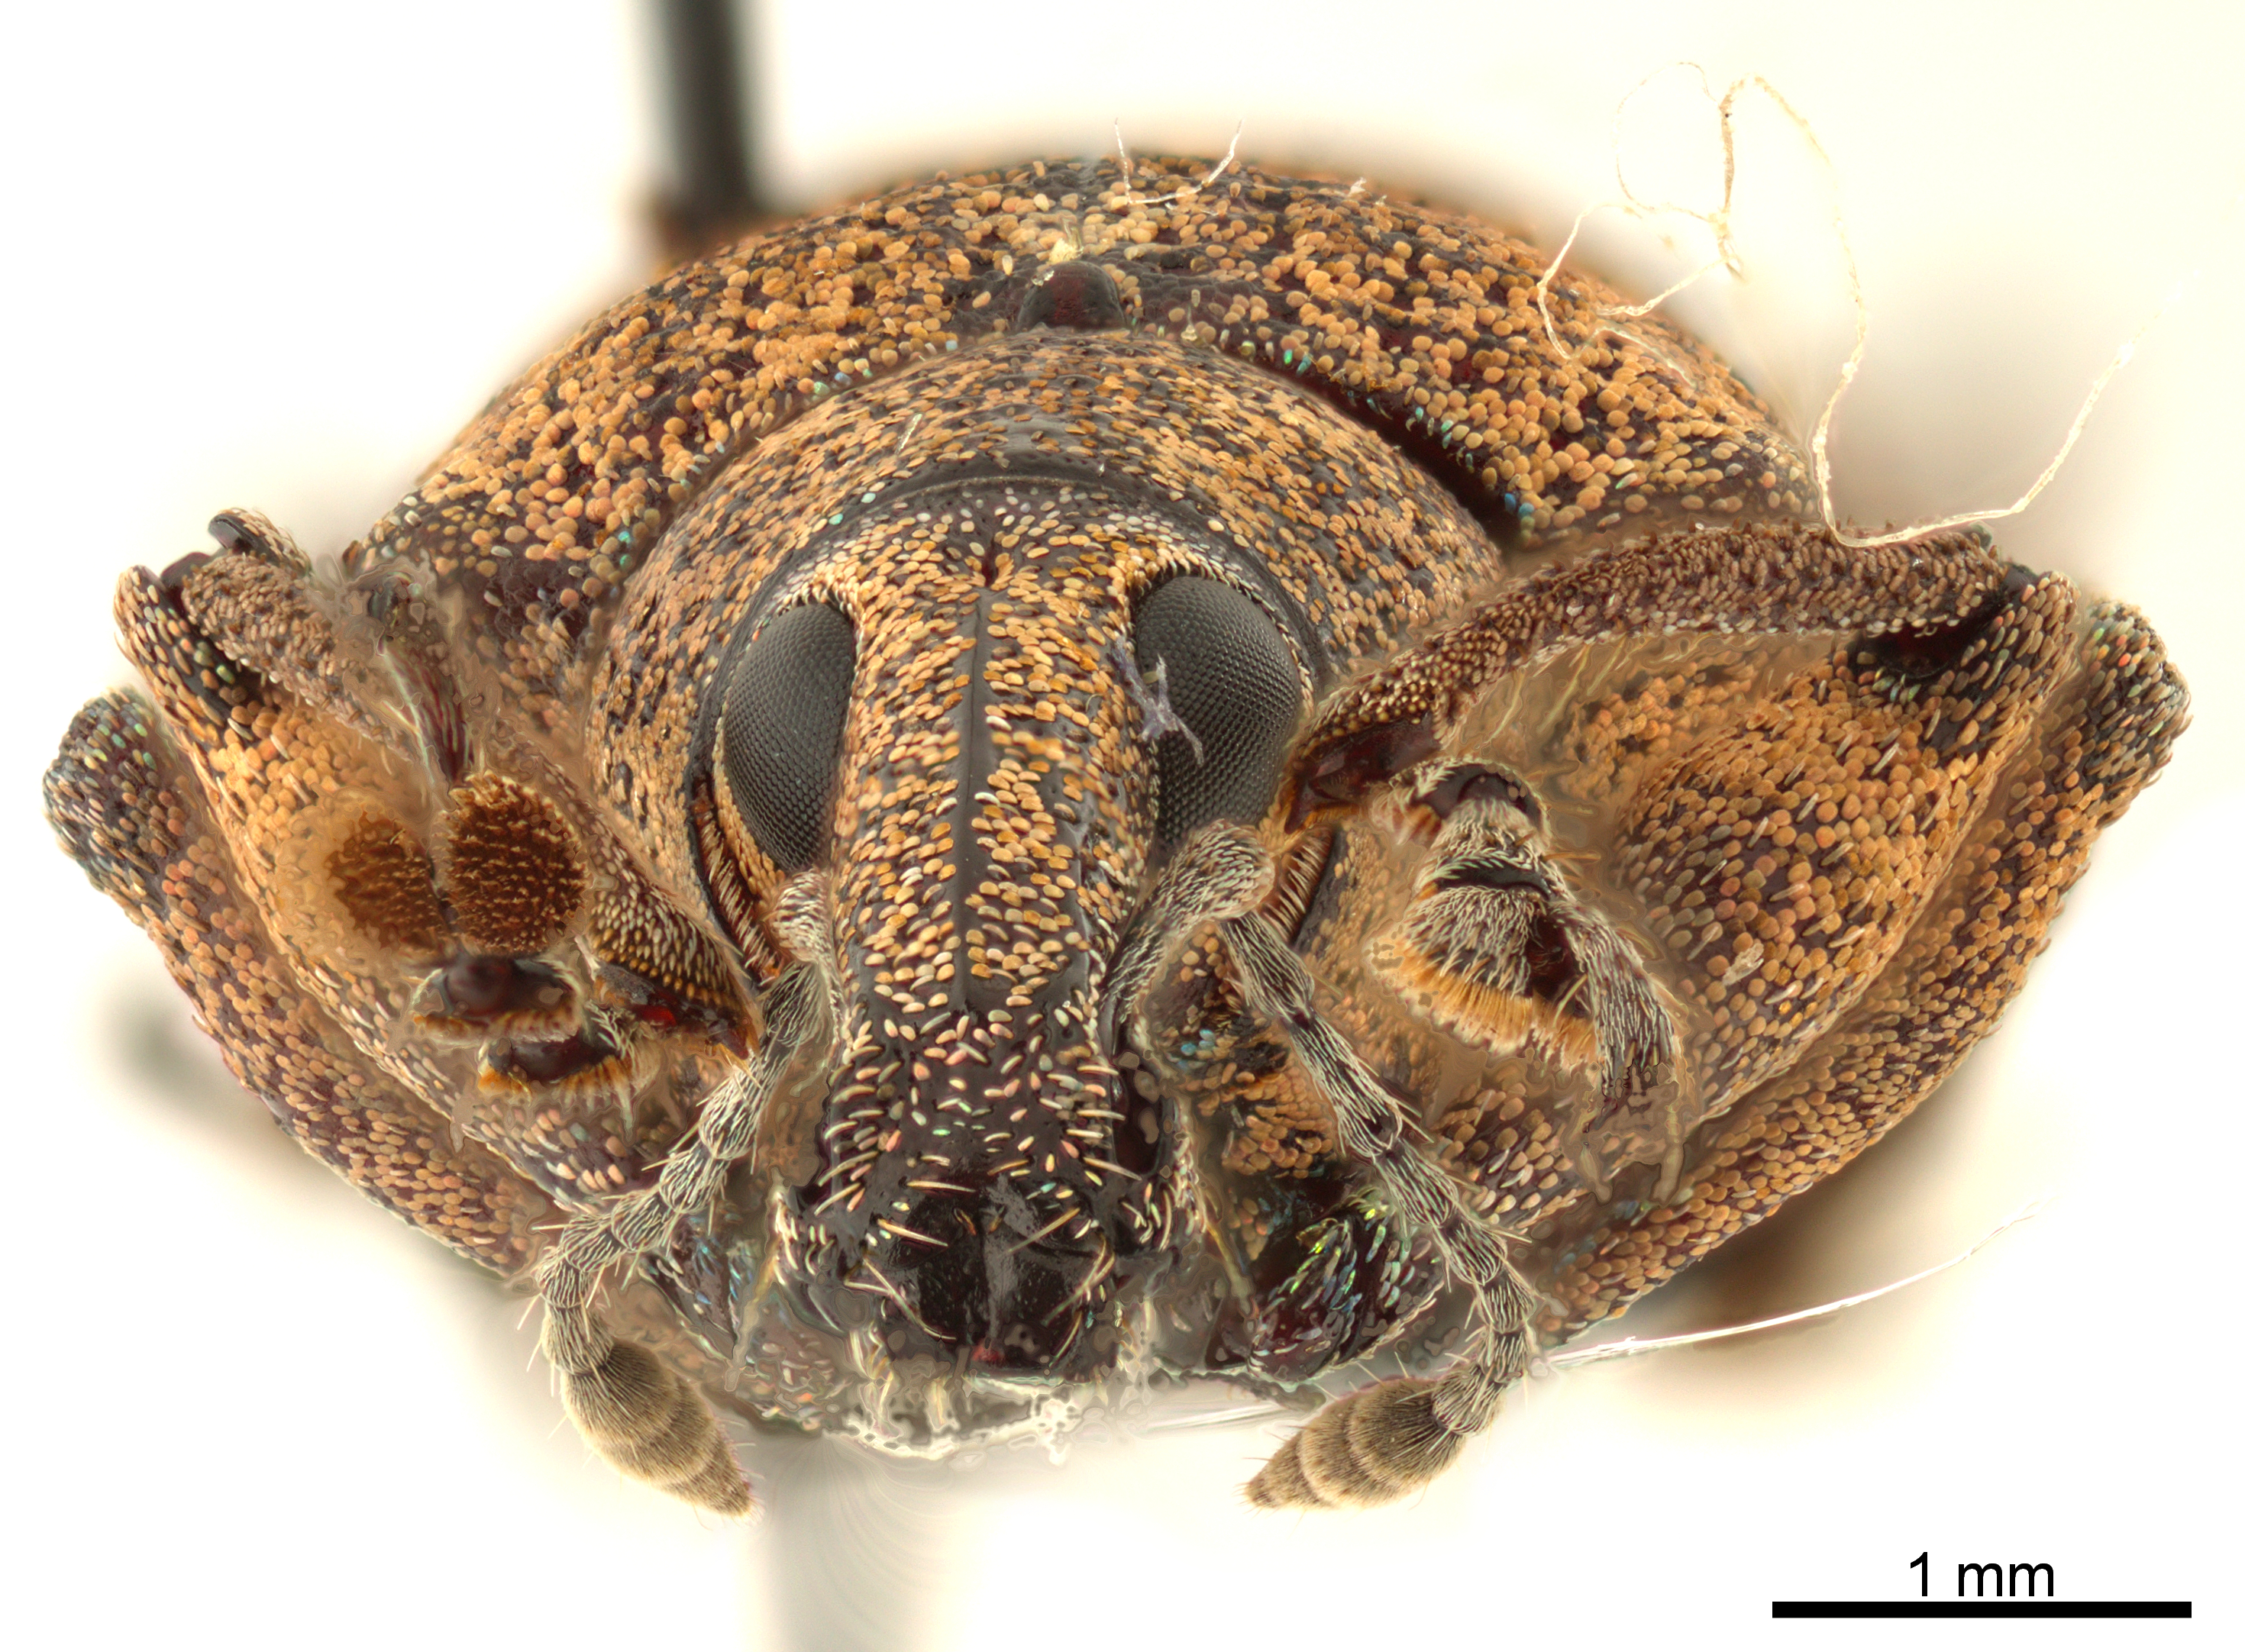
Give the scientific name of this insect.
Hypoptus macularis
